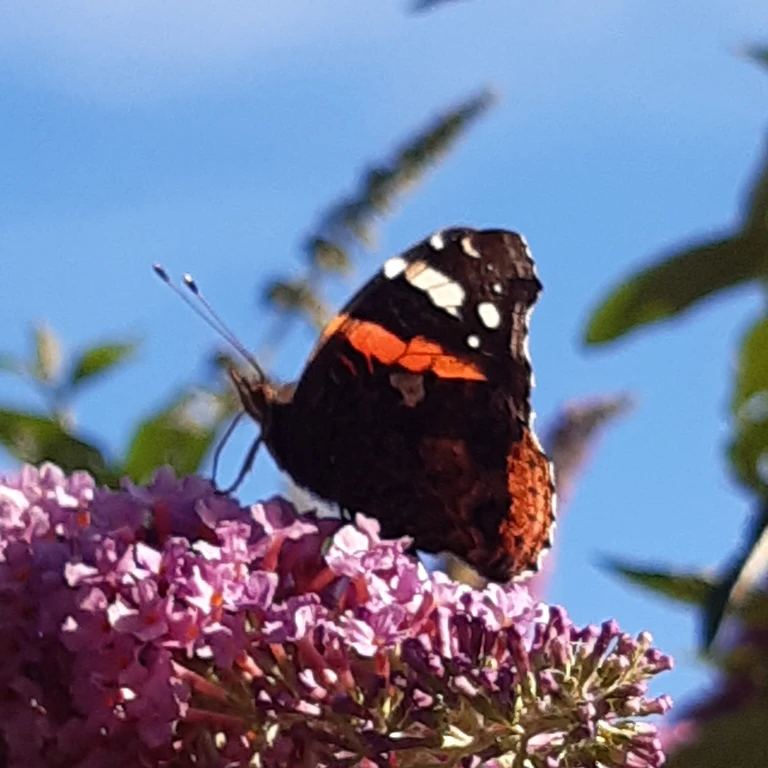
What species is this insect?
Vanessa atalanta
